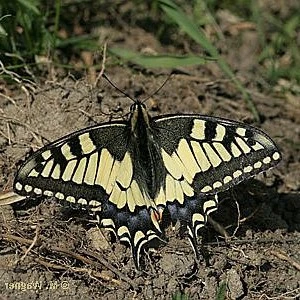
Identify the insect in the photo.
Papilio machaon
